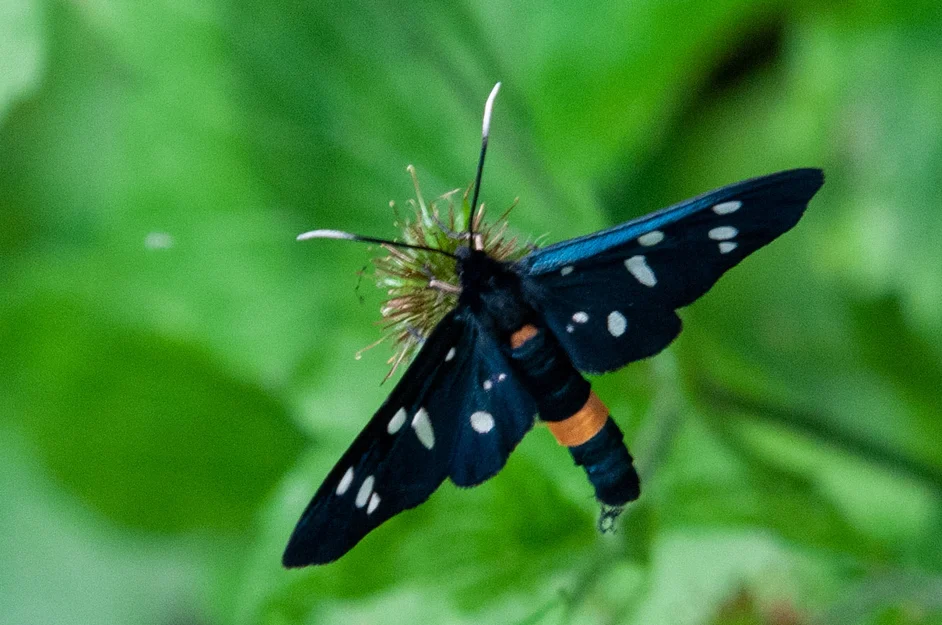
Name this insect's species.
Amata phegea
